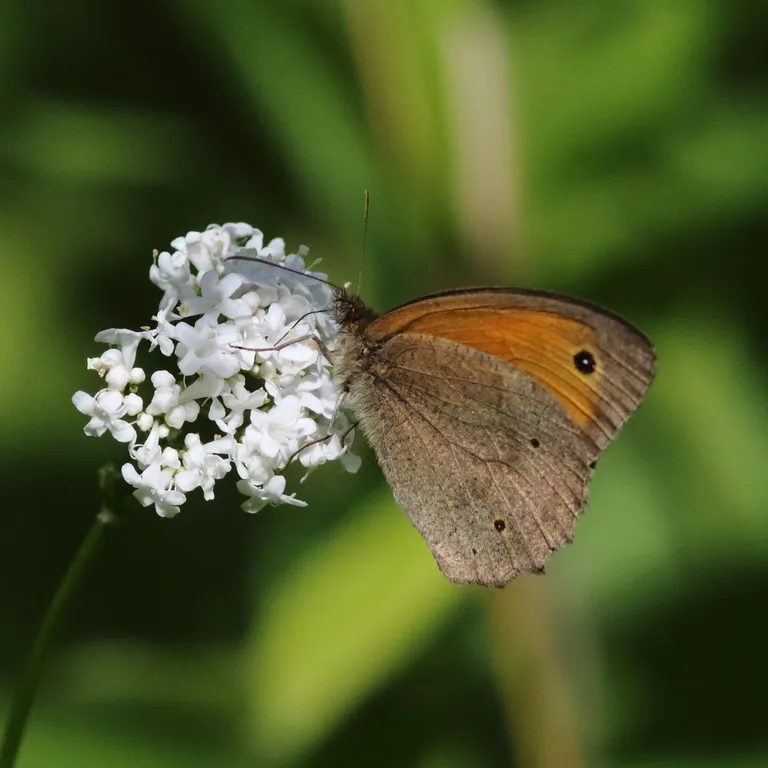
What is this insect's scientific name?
Maniola jurtina
